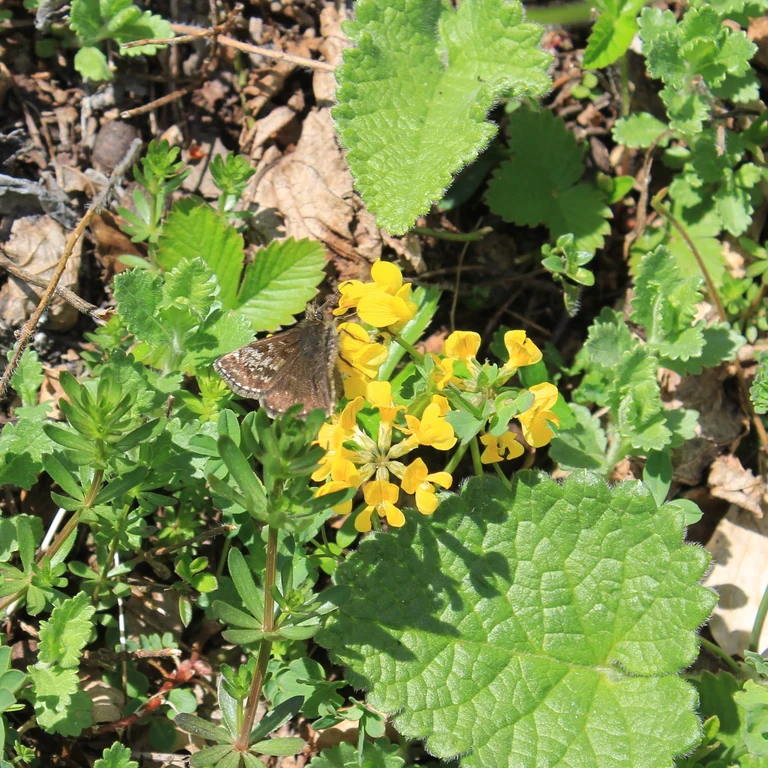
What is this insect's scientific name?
Erynnis tages
